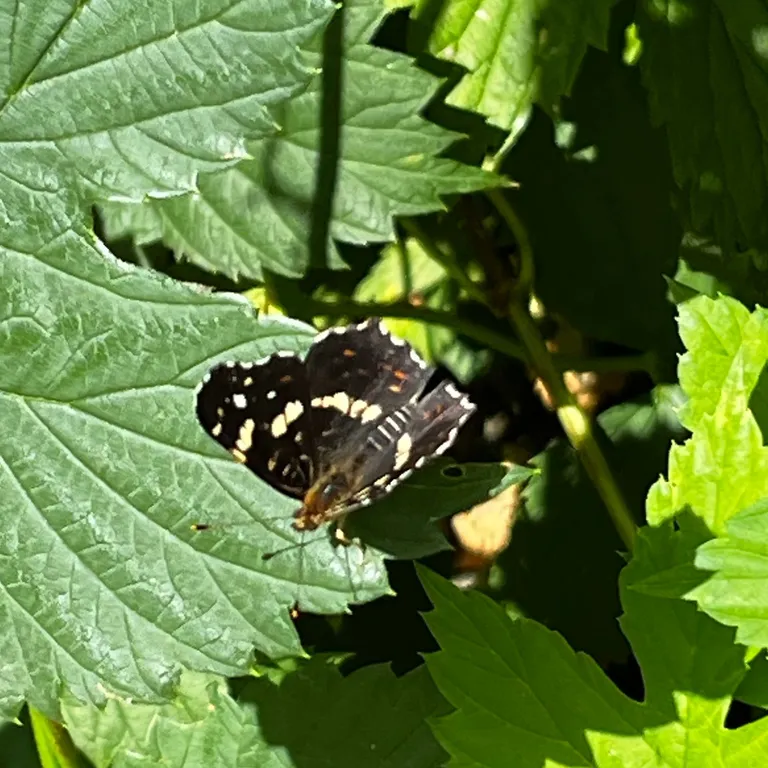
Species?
Araschnia levana
